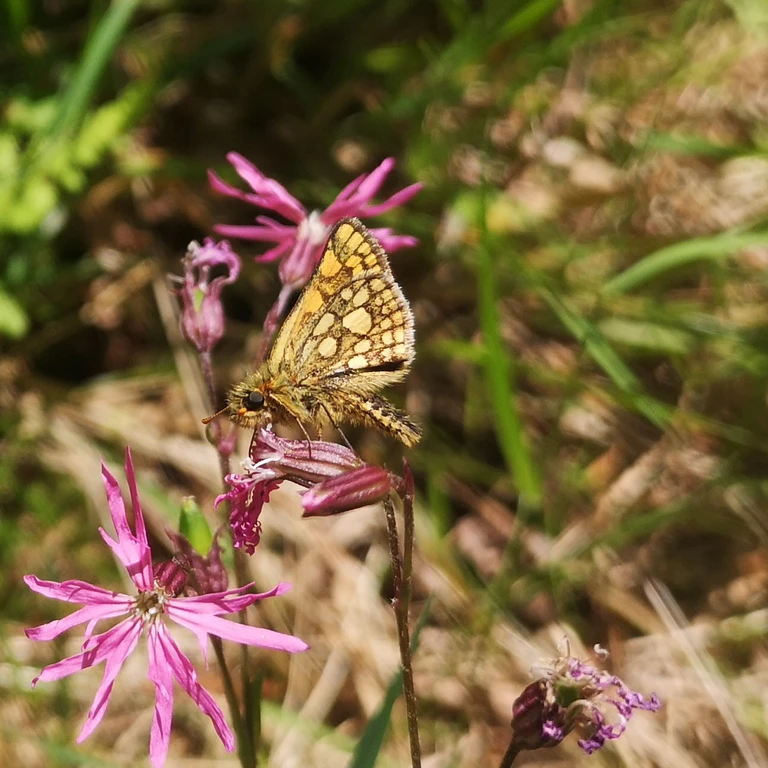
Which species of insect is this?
Carterocephalus palaemon
